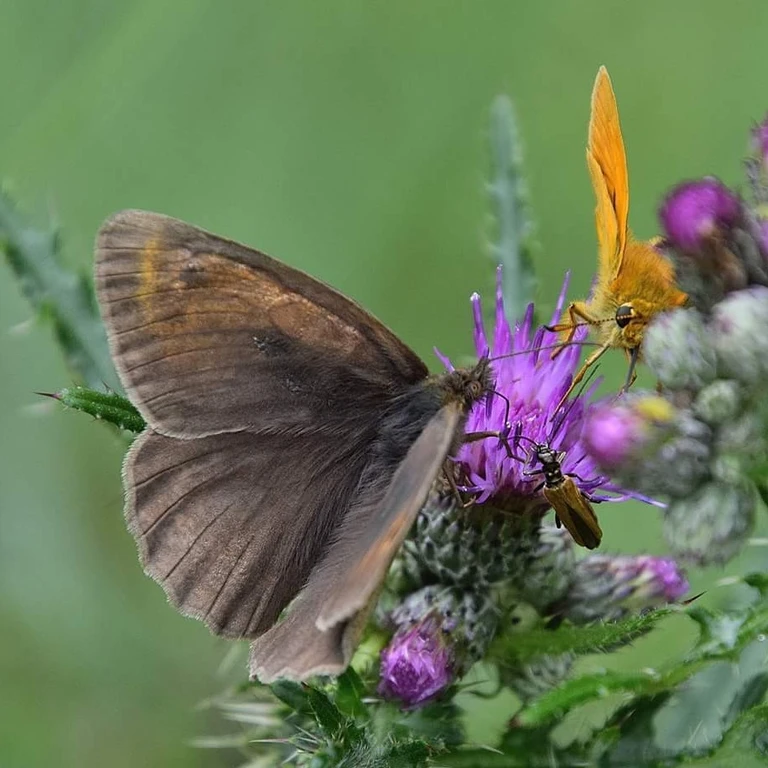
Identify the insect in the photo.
Maniola jurtina
